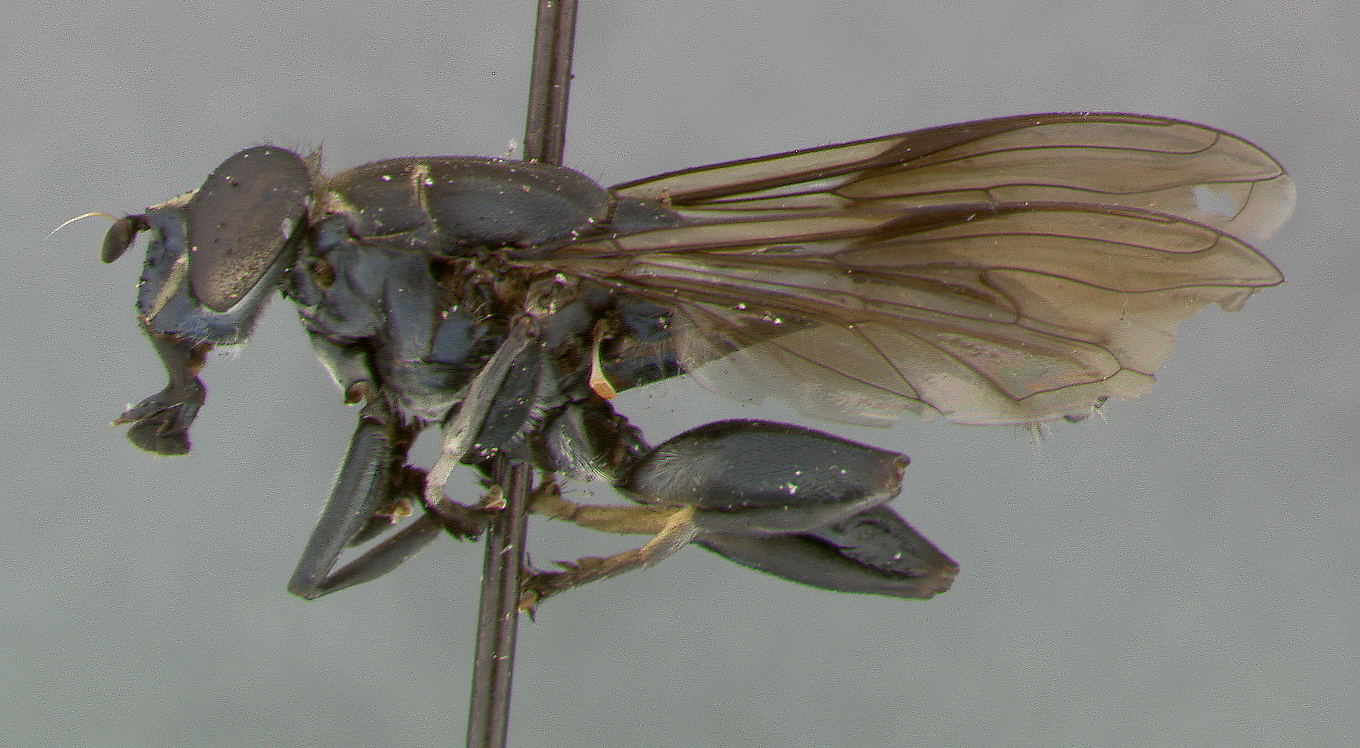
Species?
Crepidomyia tricrepis
